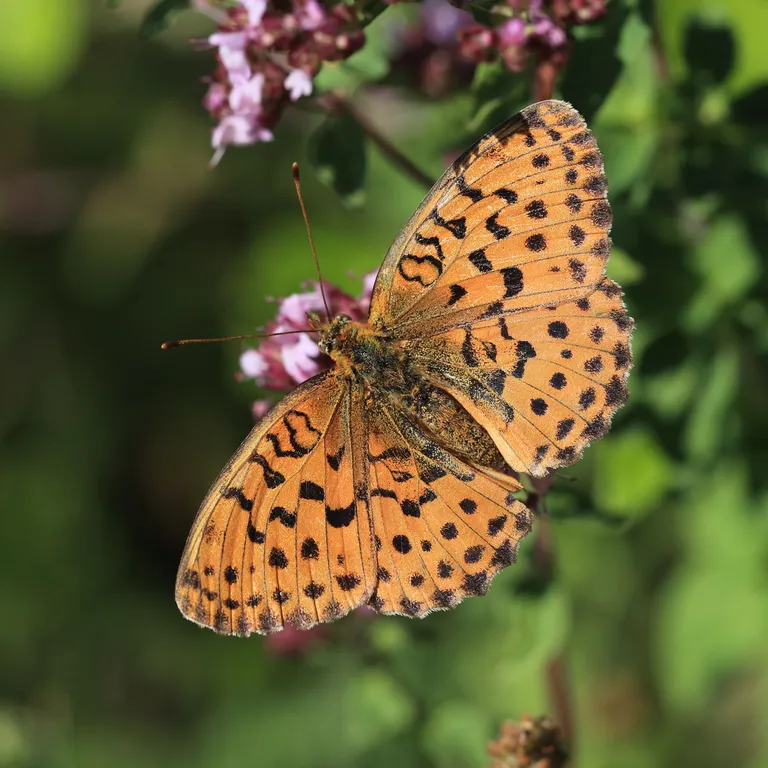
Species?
Issoria lathonia
